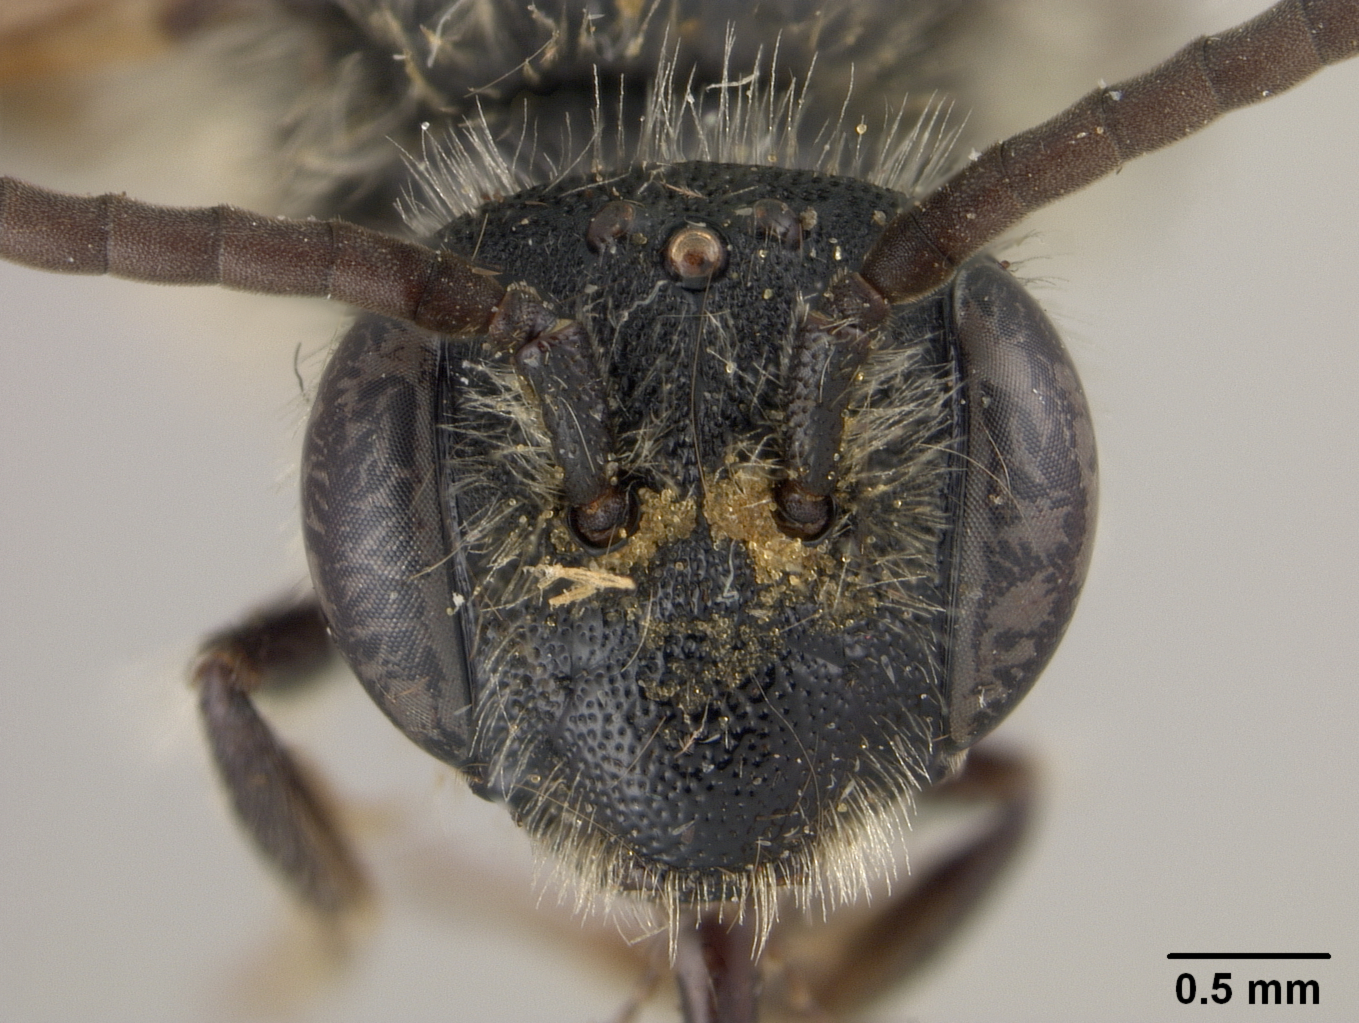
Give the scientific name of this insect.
Andrena compacta
